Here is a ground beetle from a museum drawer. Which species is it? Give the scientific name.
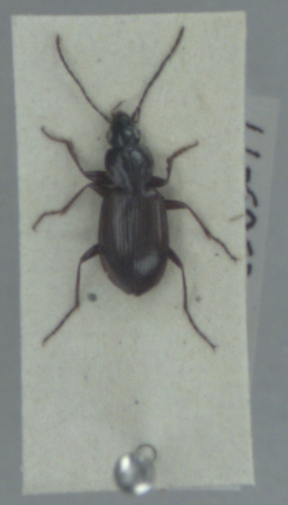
Agonum fuliginosum
